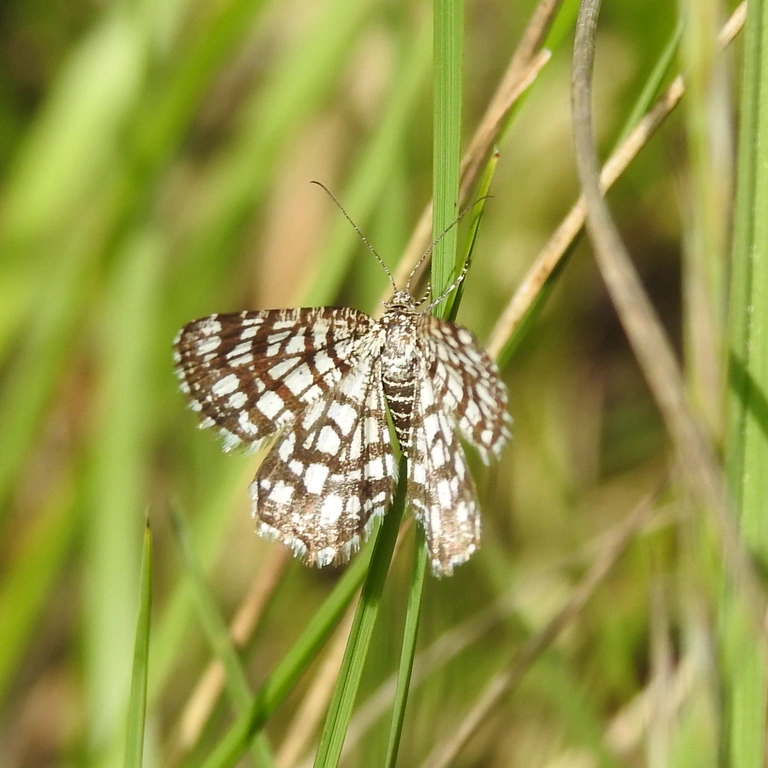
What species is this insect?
Chiasmia clathrata
